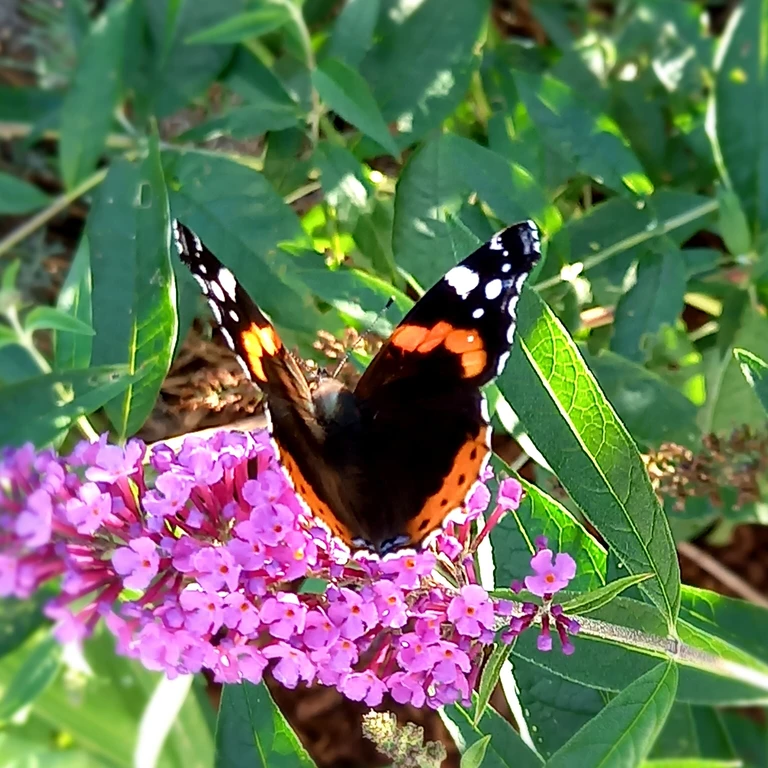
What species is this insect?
Vanessa atalanta
